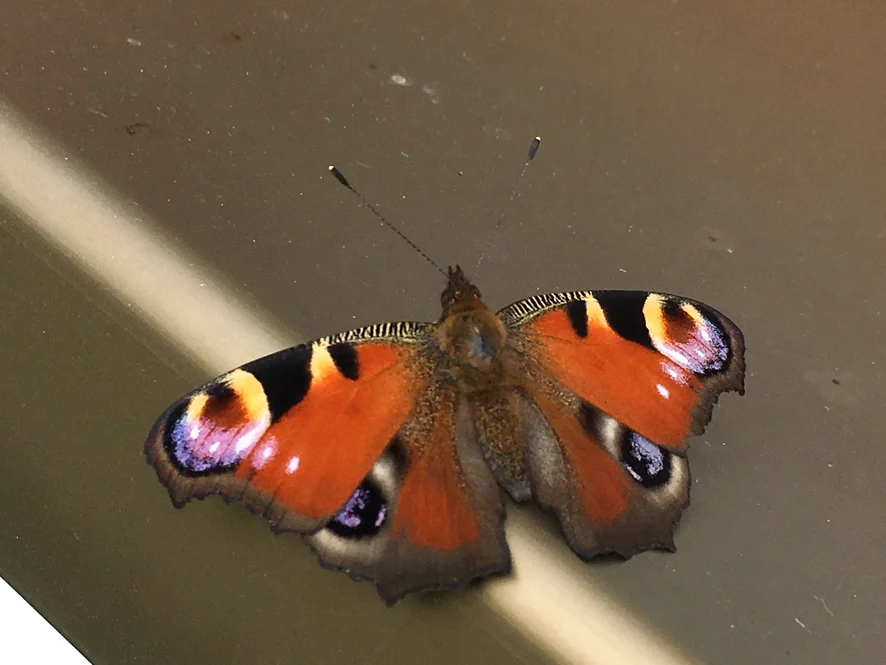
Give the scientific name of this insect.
Aglais io
